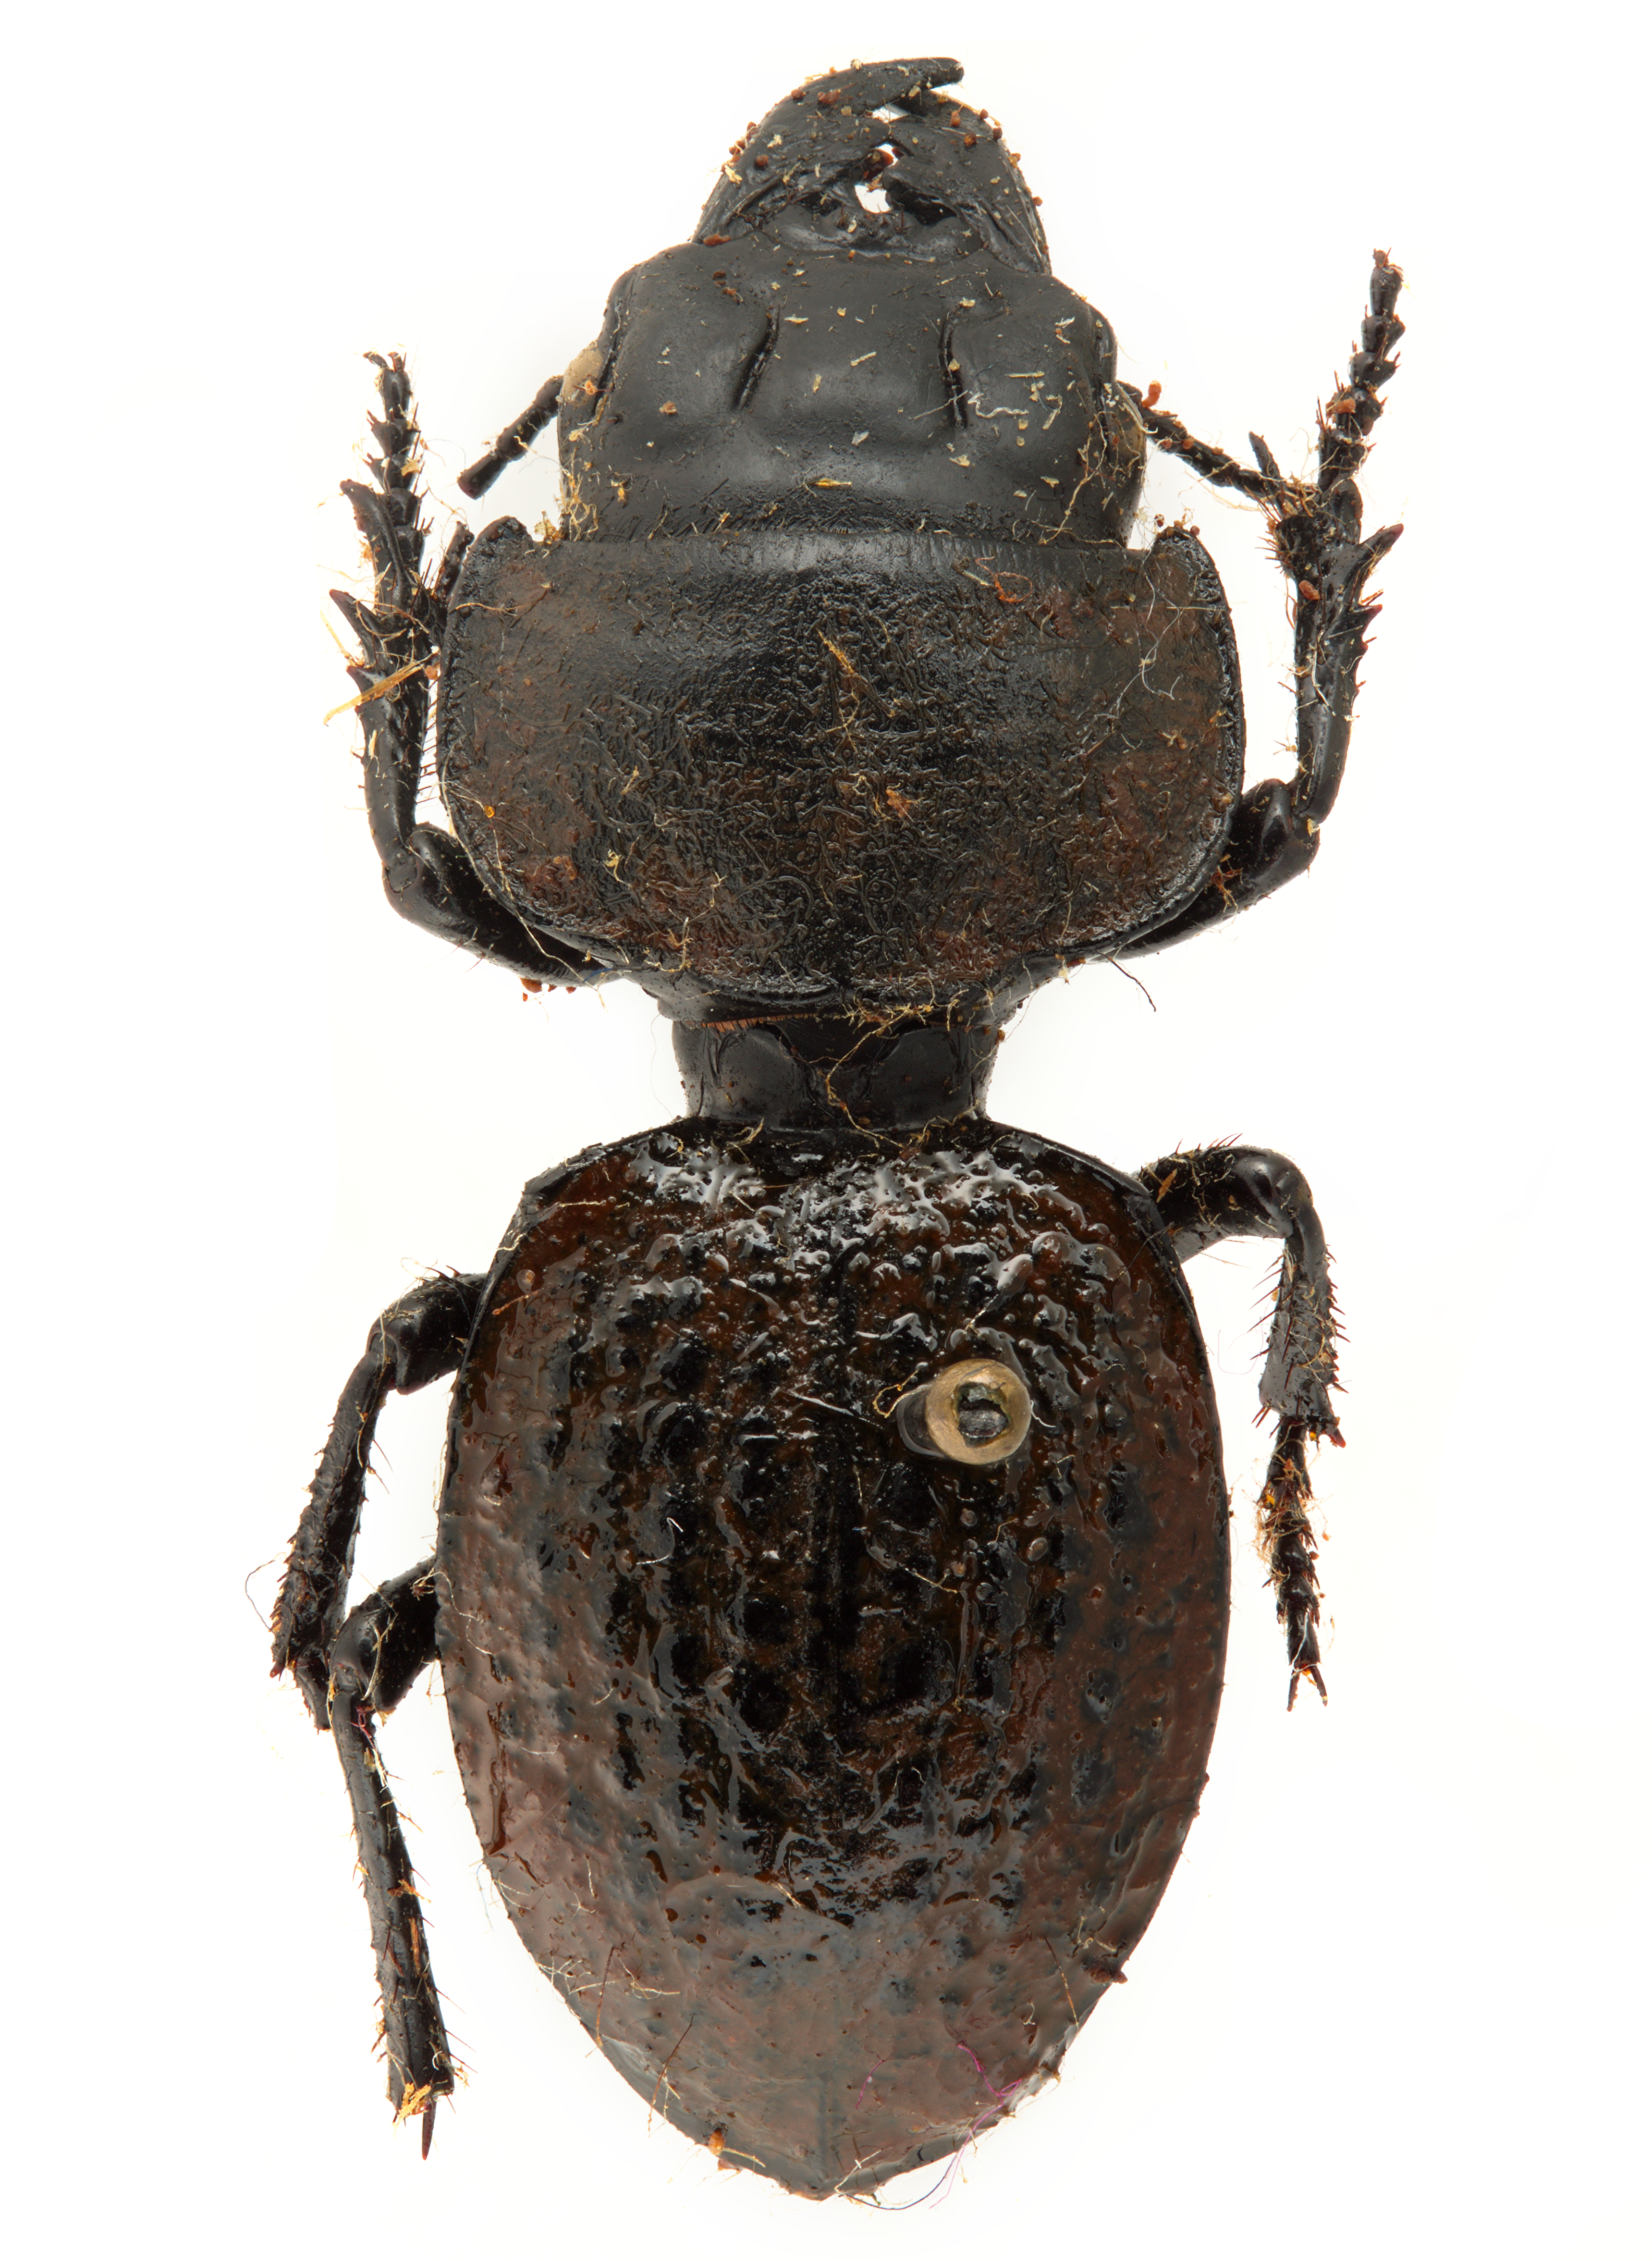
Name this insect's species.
Philoscaphus tuberculatus
